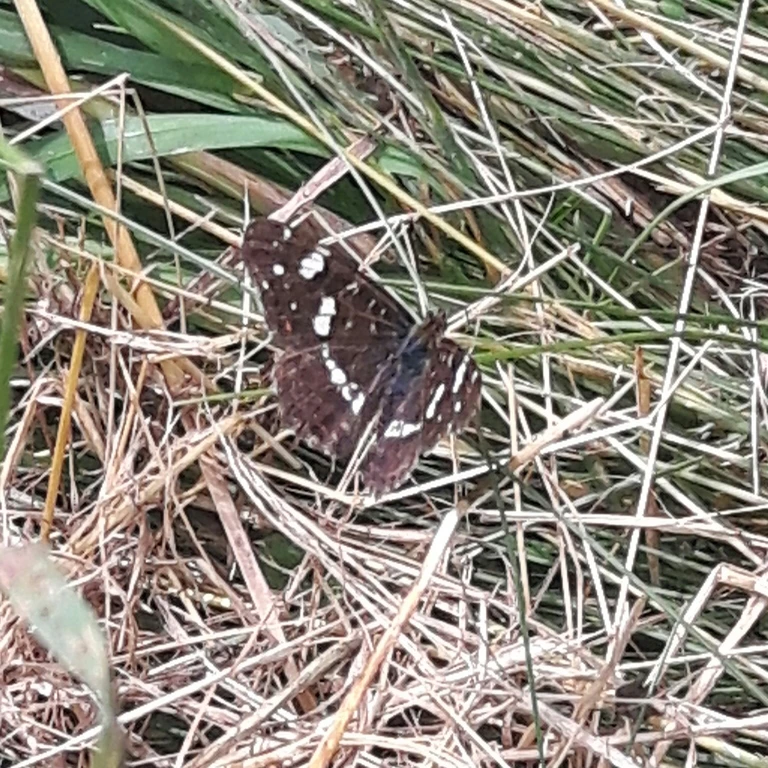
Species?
Araschnia levana
